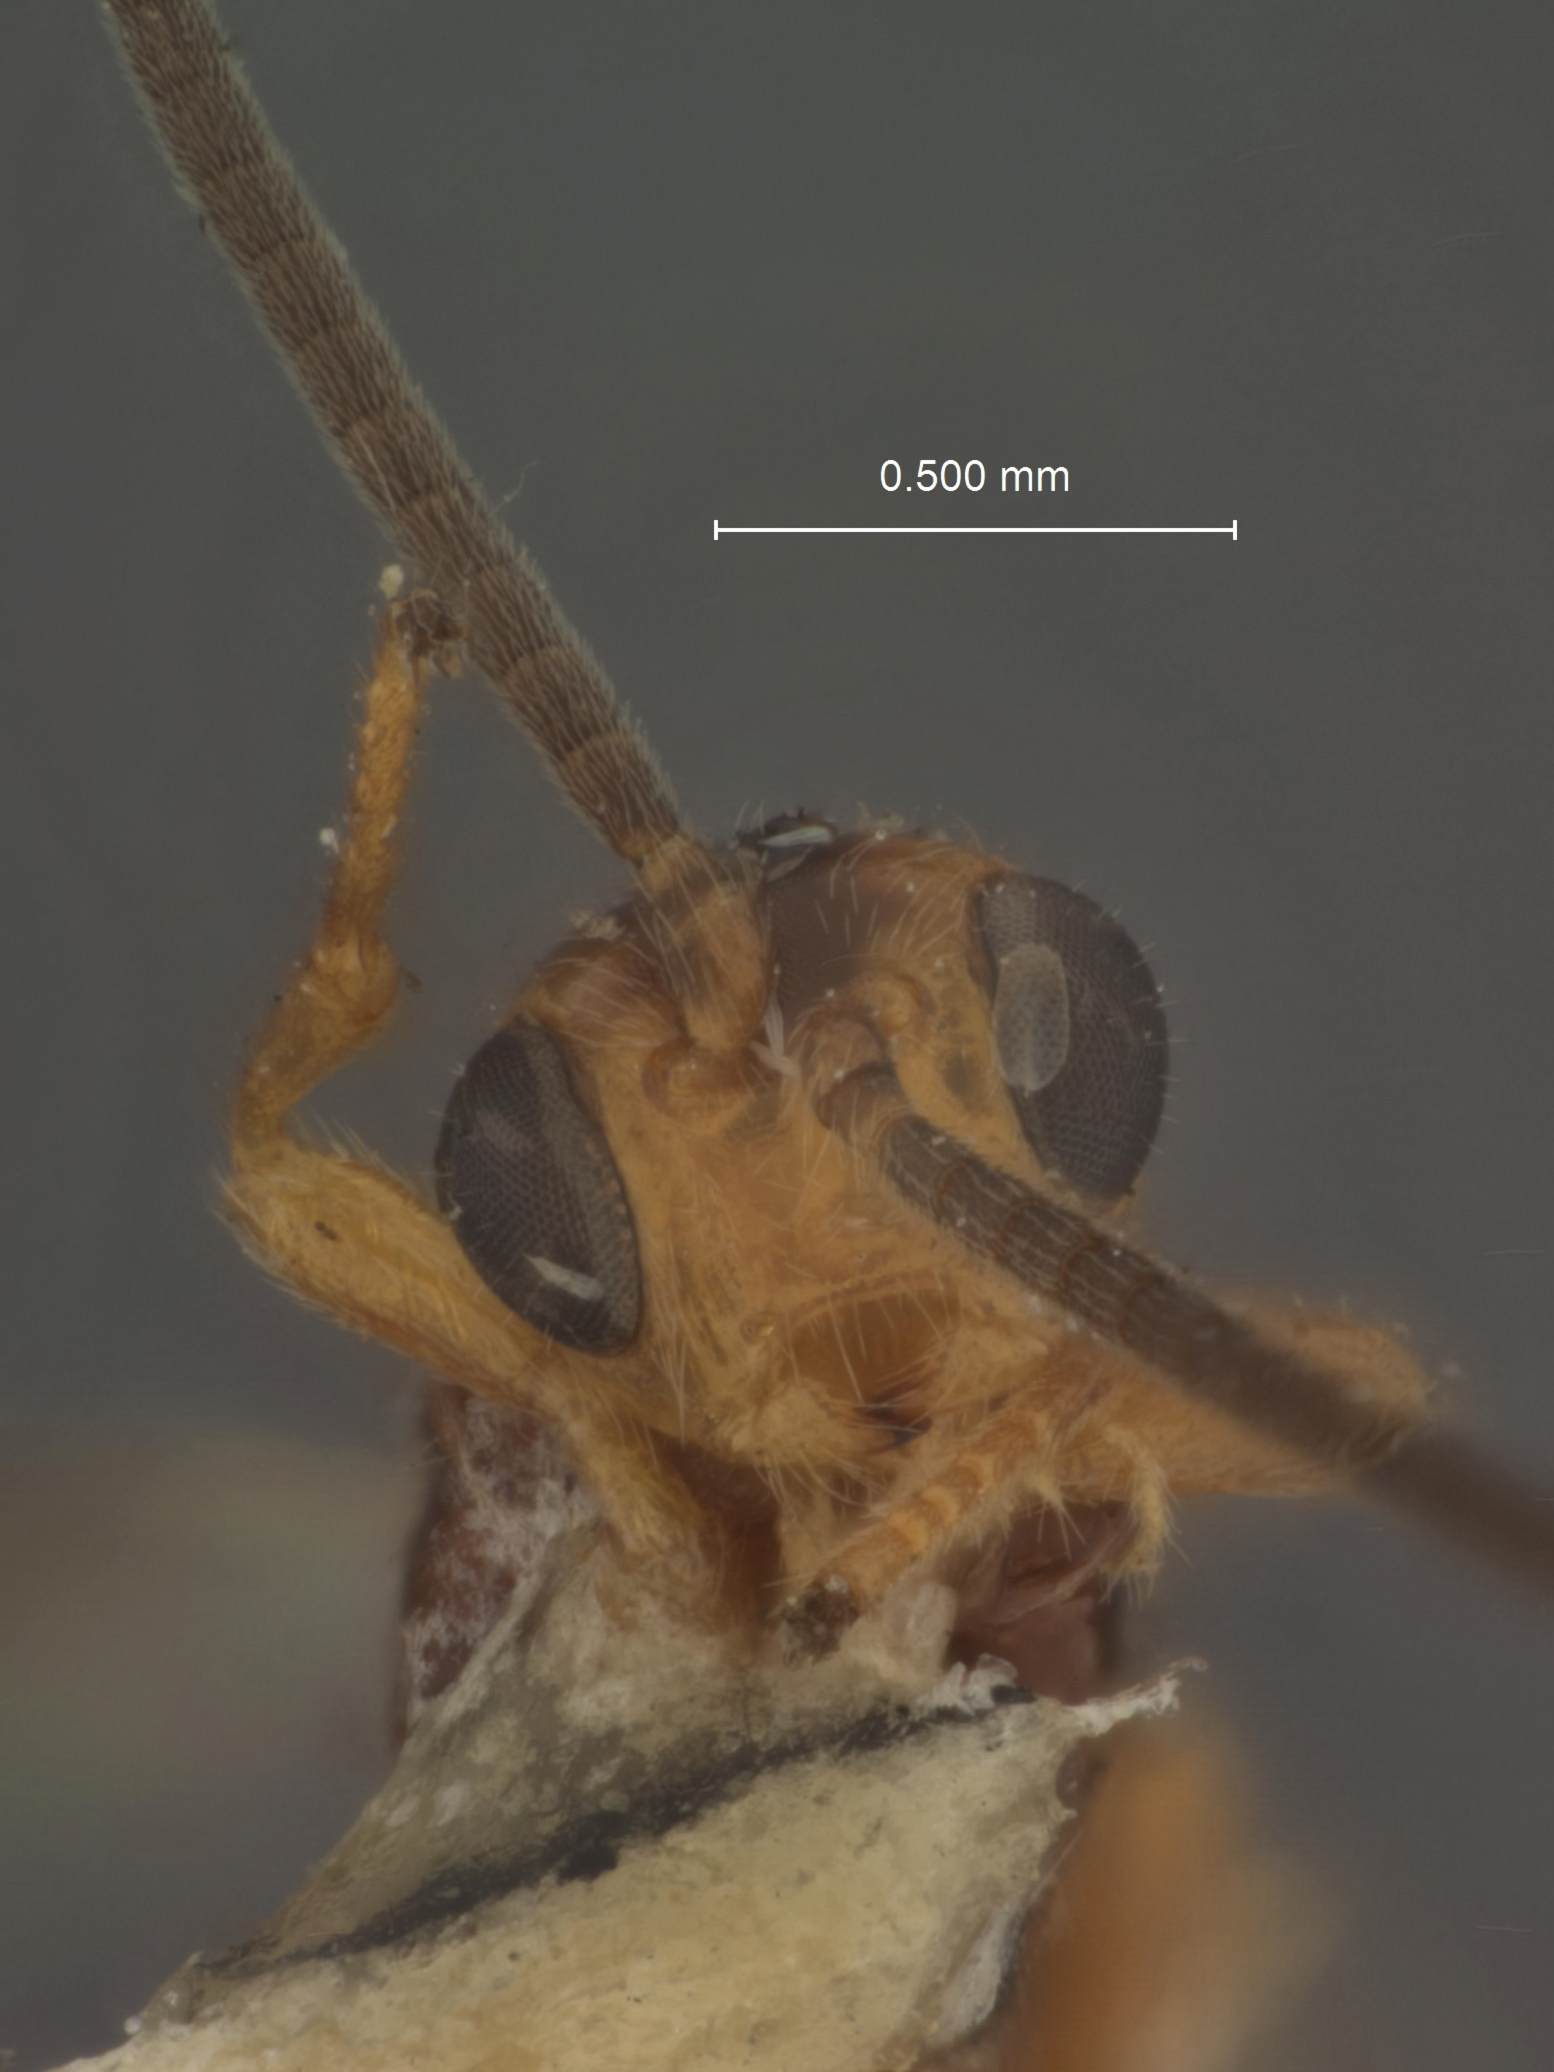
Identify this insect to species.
Microbracon hobomok
